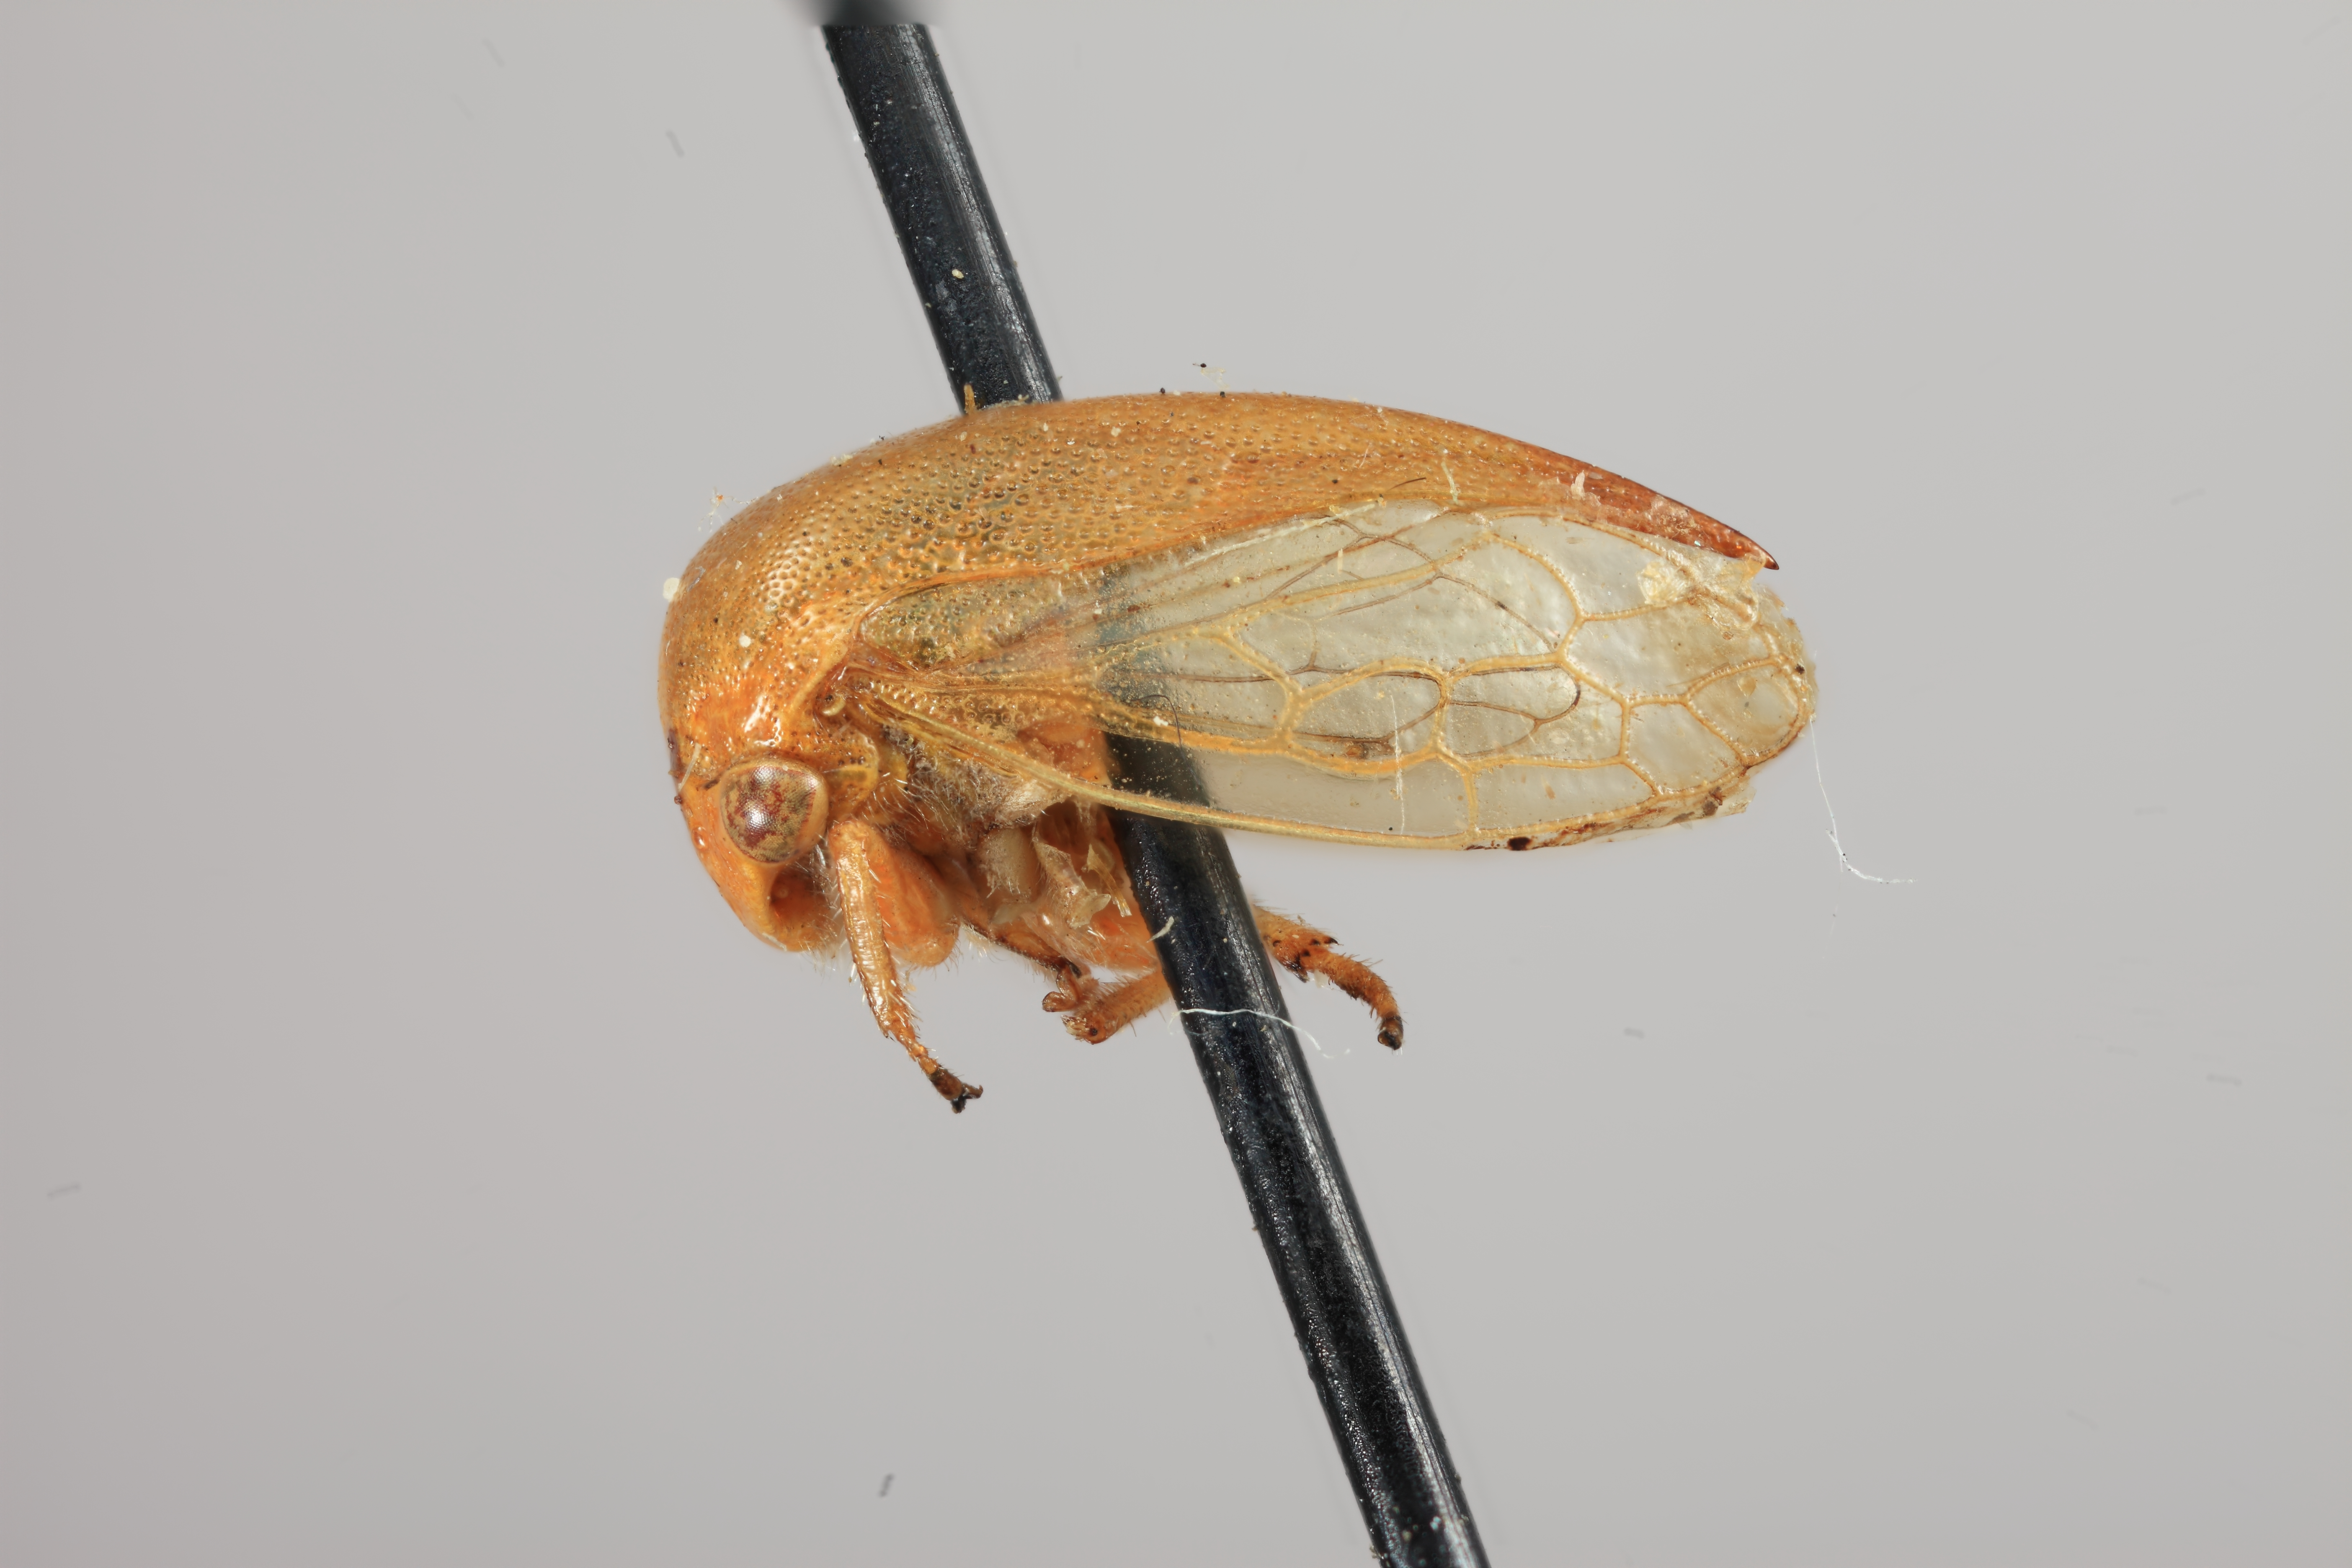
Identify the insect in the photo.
Anisostylus stylatus
